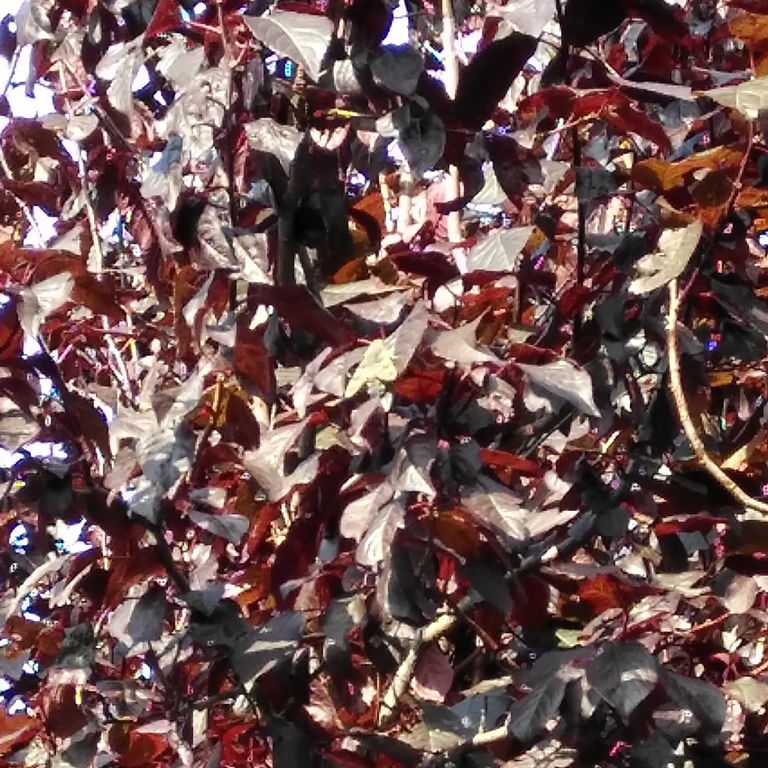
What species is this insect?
Macroglossum stellatarum
